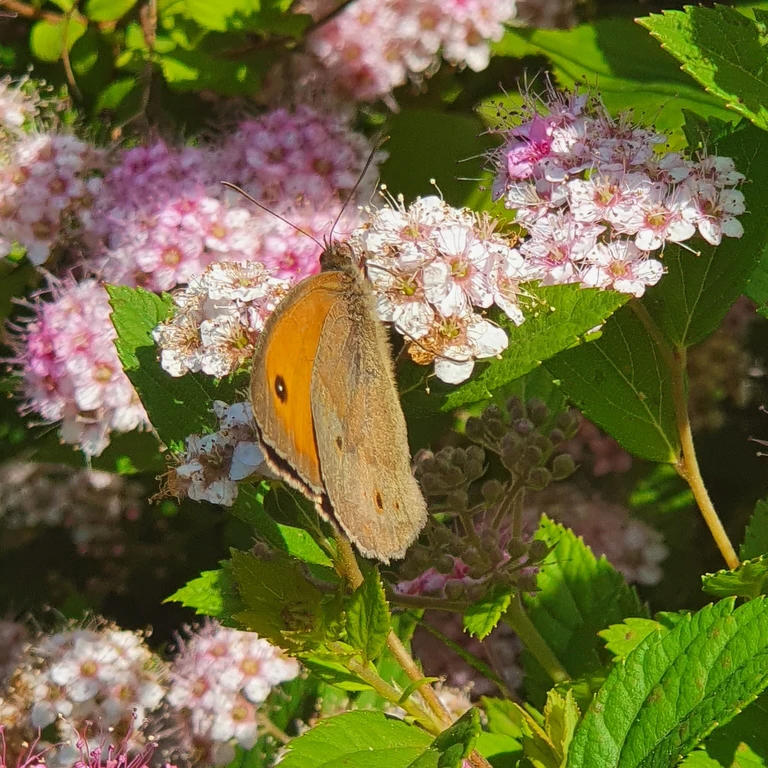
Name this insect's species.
Maniola jurtina
